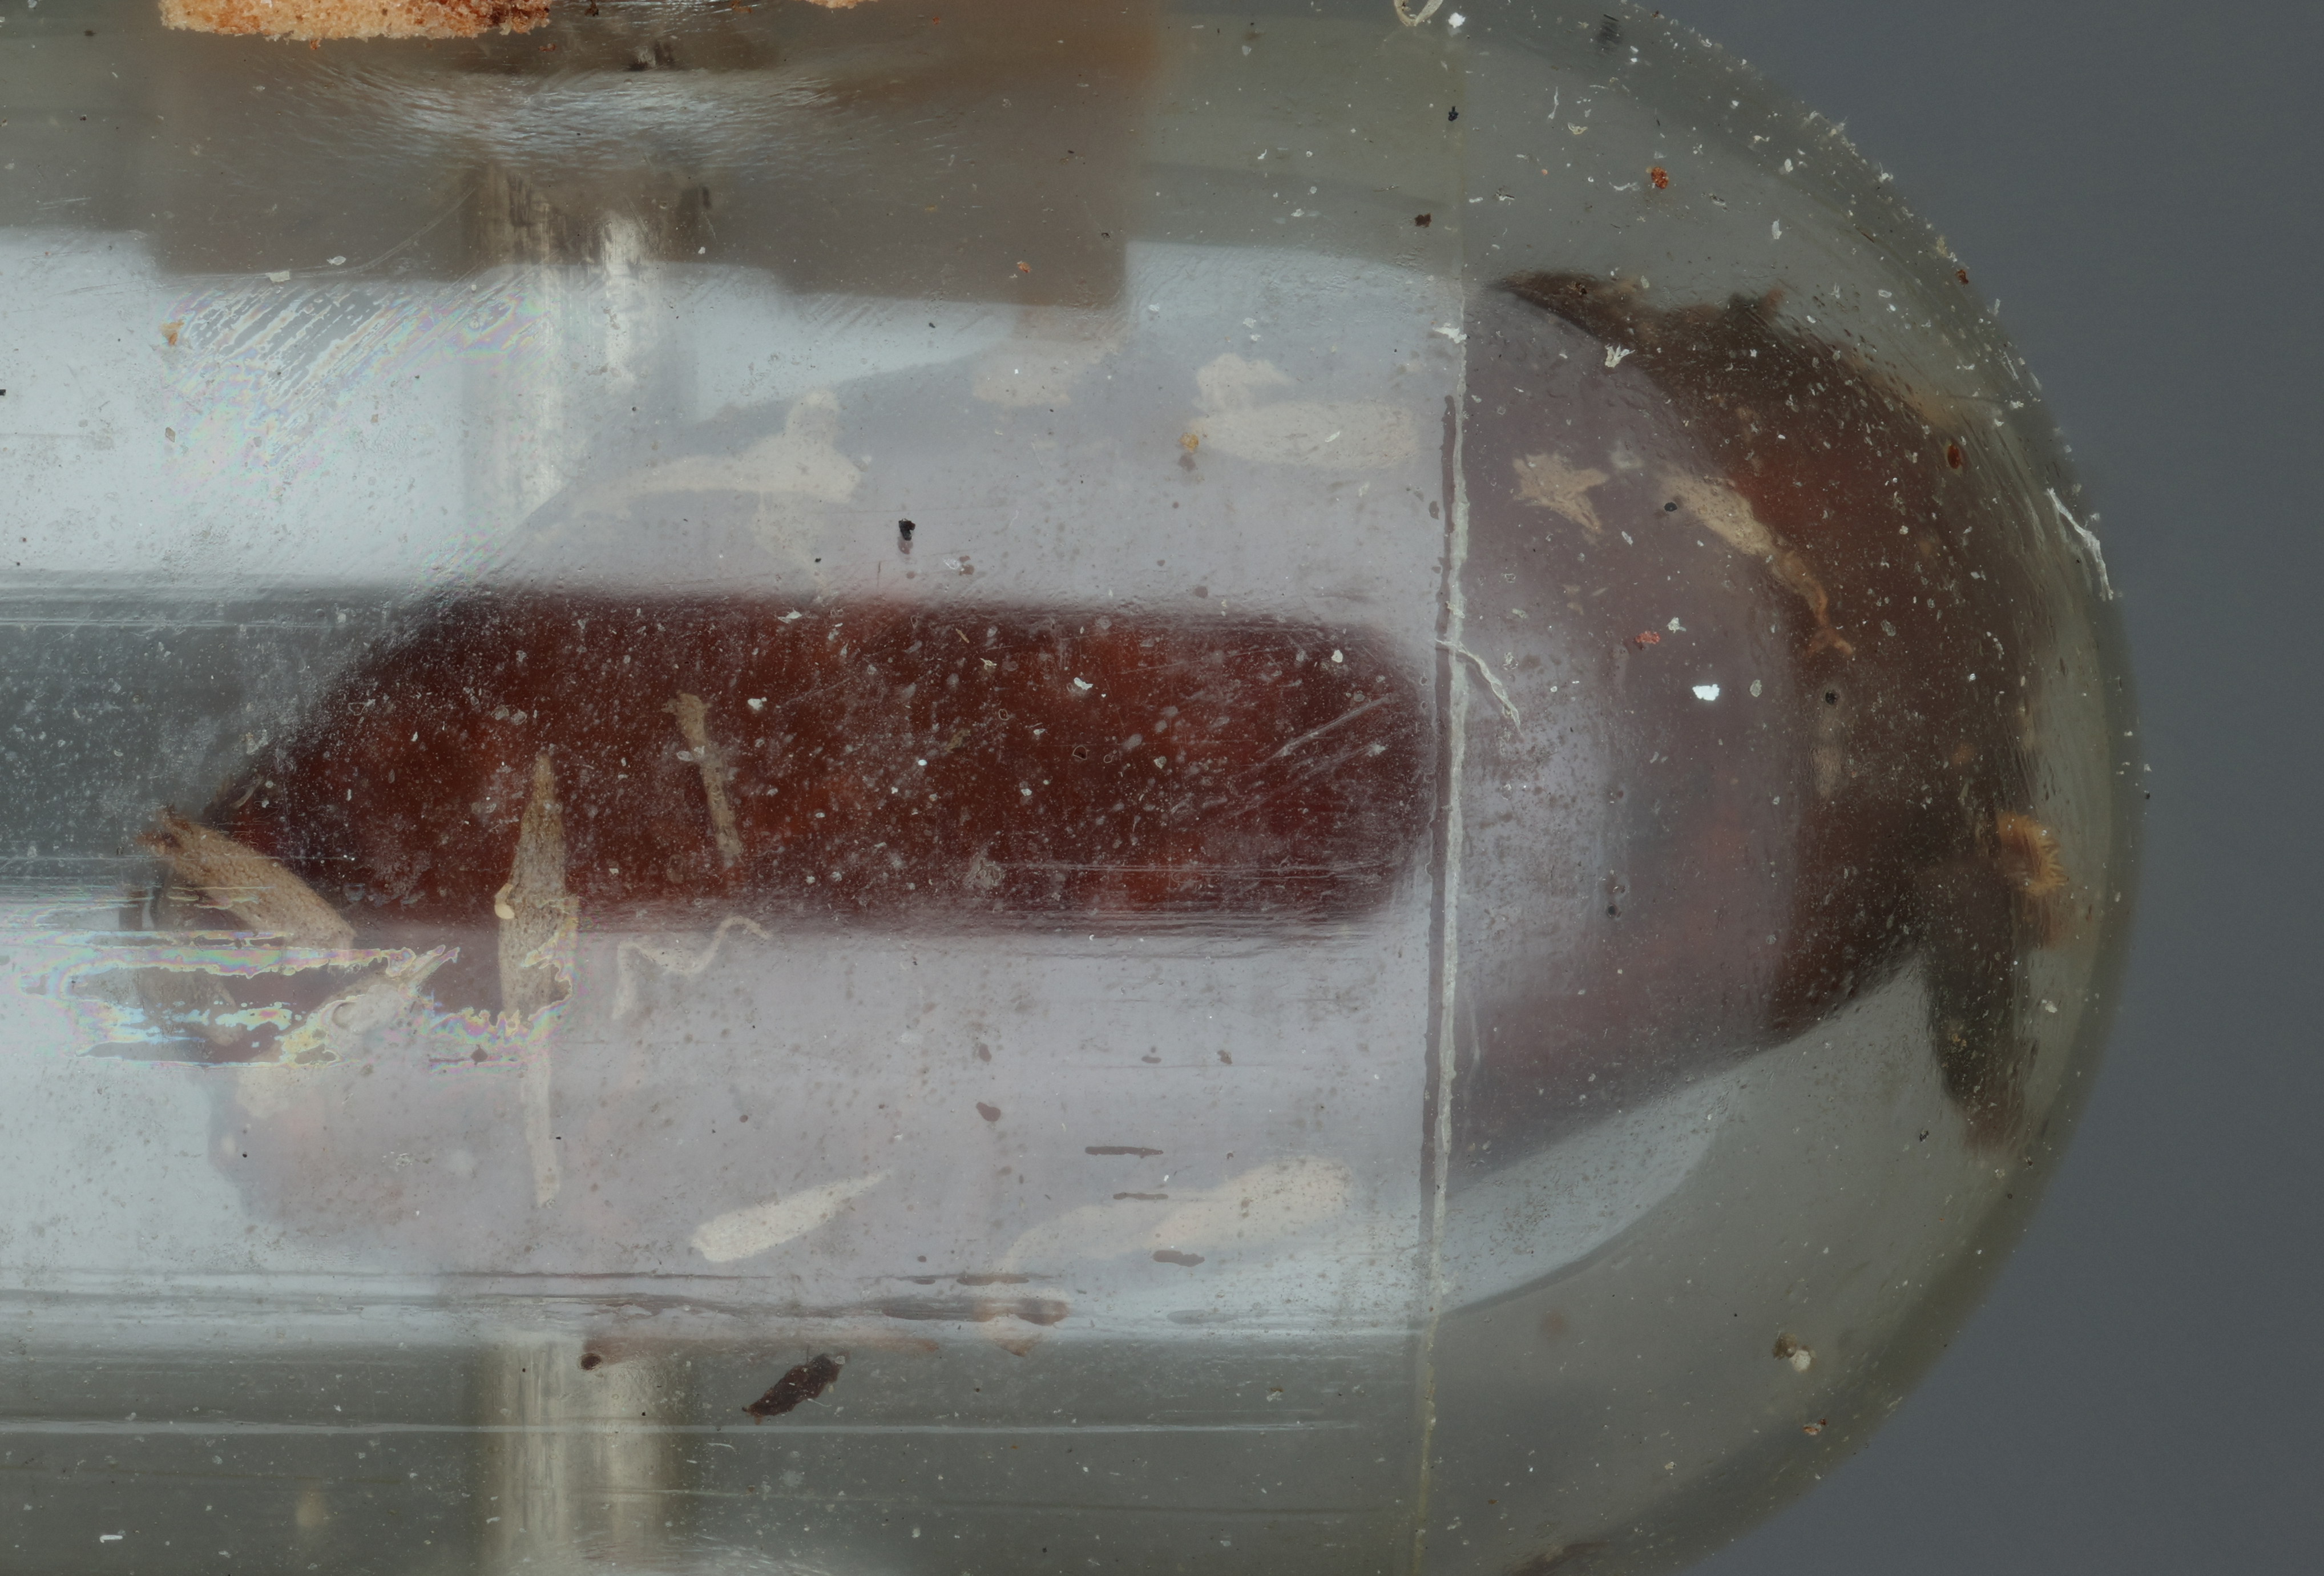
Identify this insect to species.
Aphaereta ithacensis
